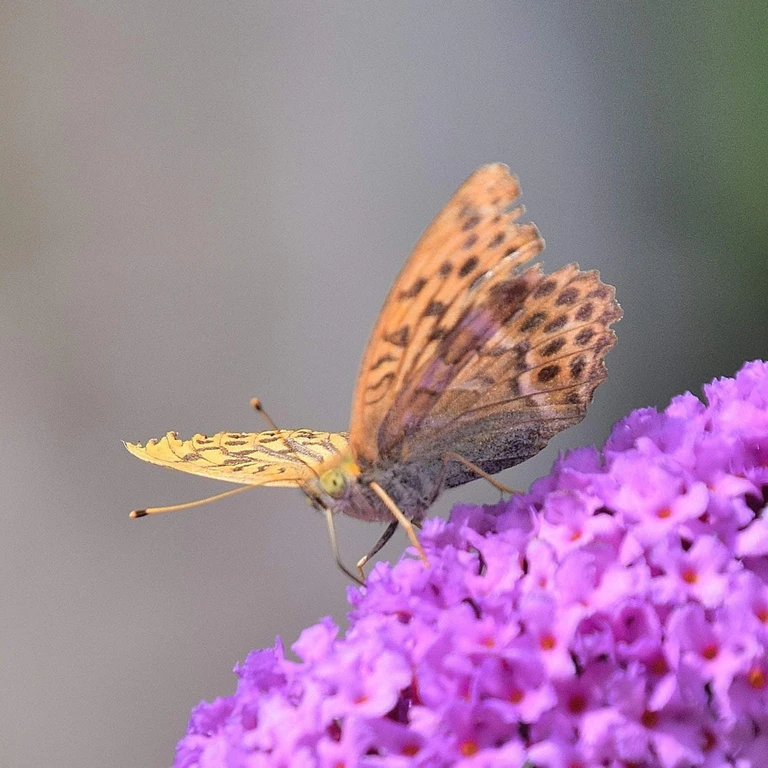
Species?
Argynnis paphia
